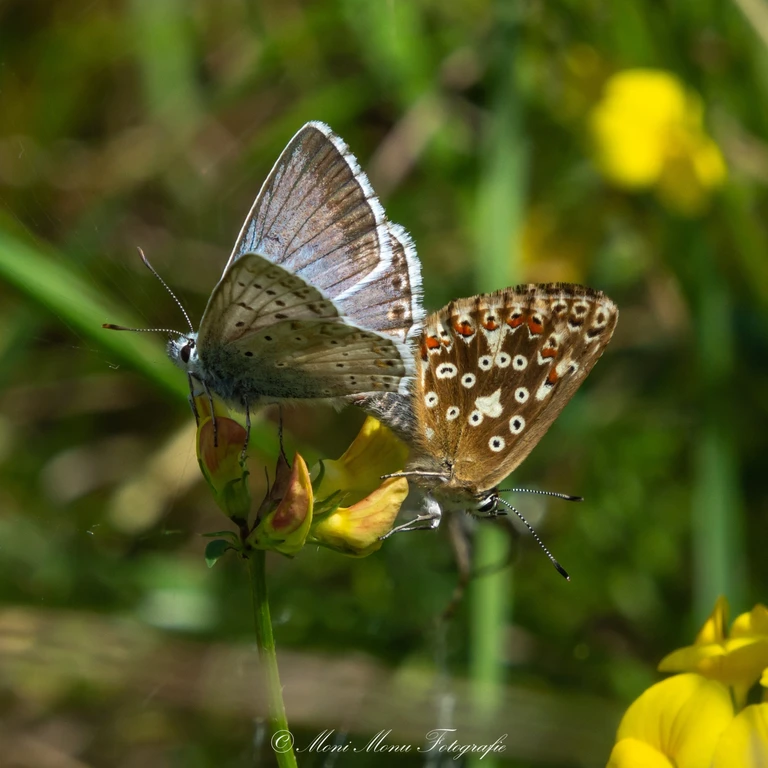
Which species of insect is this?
Lysandra coridon
